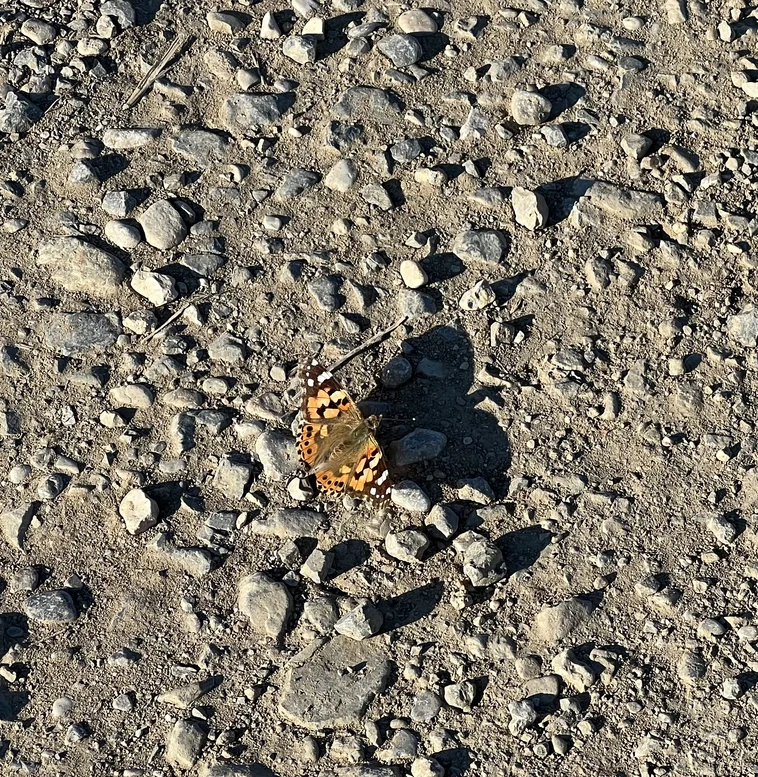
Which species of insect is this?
Vanessa cardui
